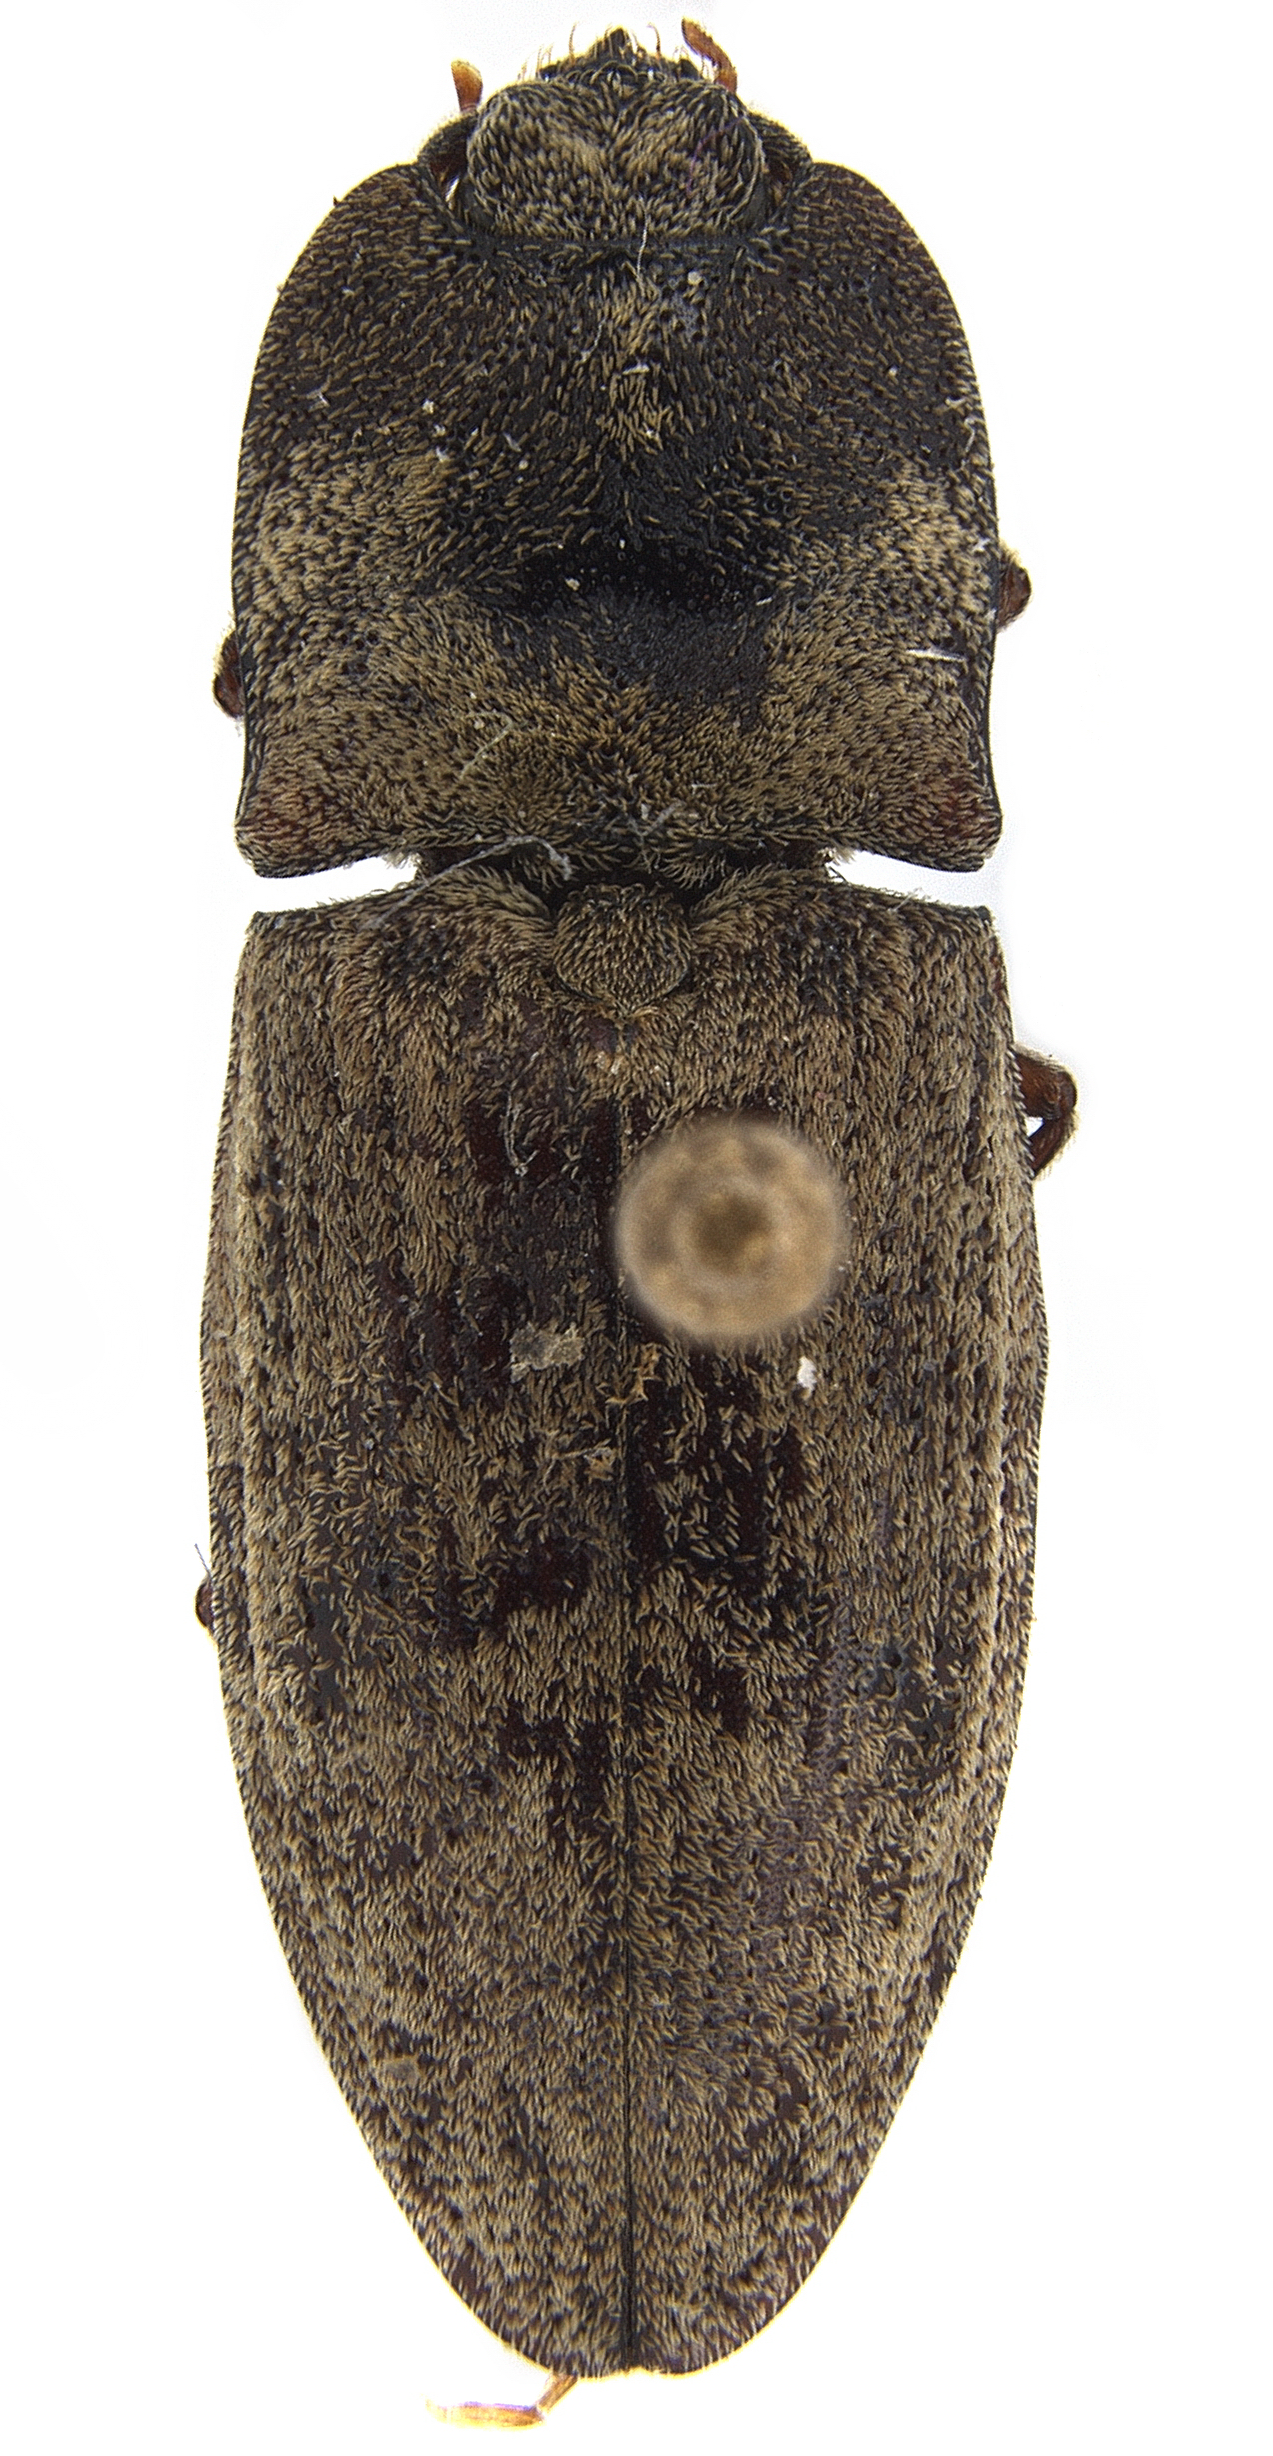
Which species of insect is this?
Agrypnus limosus
